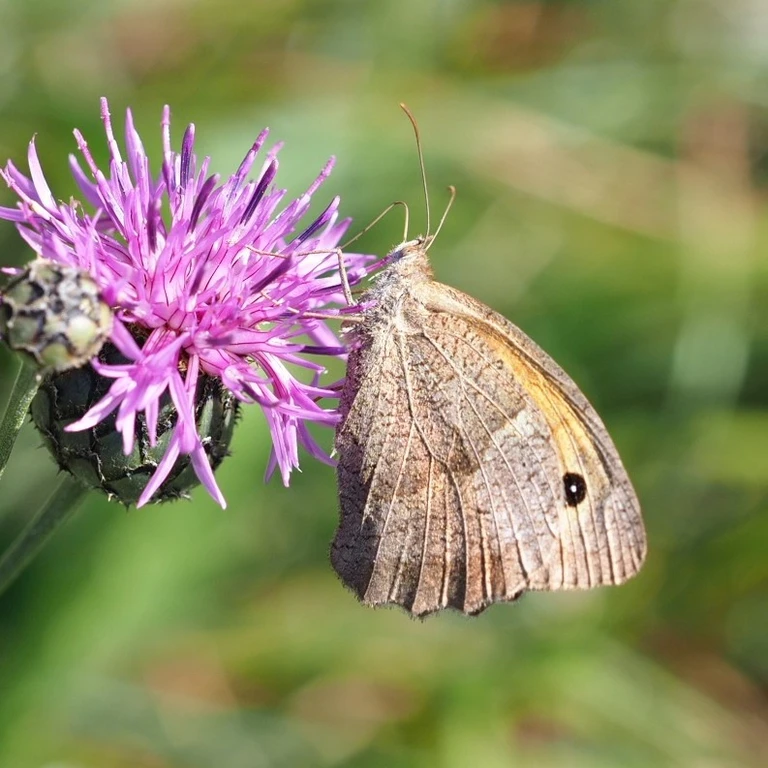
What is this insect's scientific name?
Maniola jurtina
